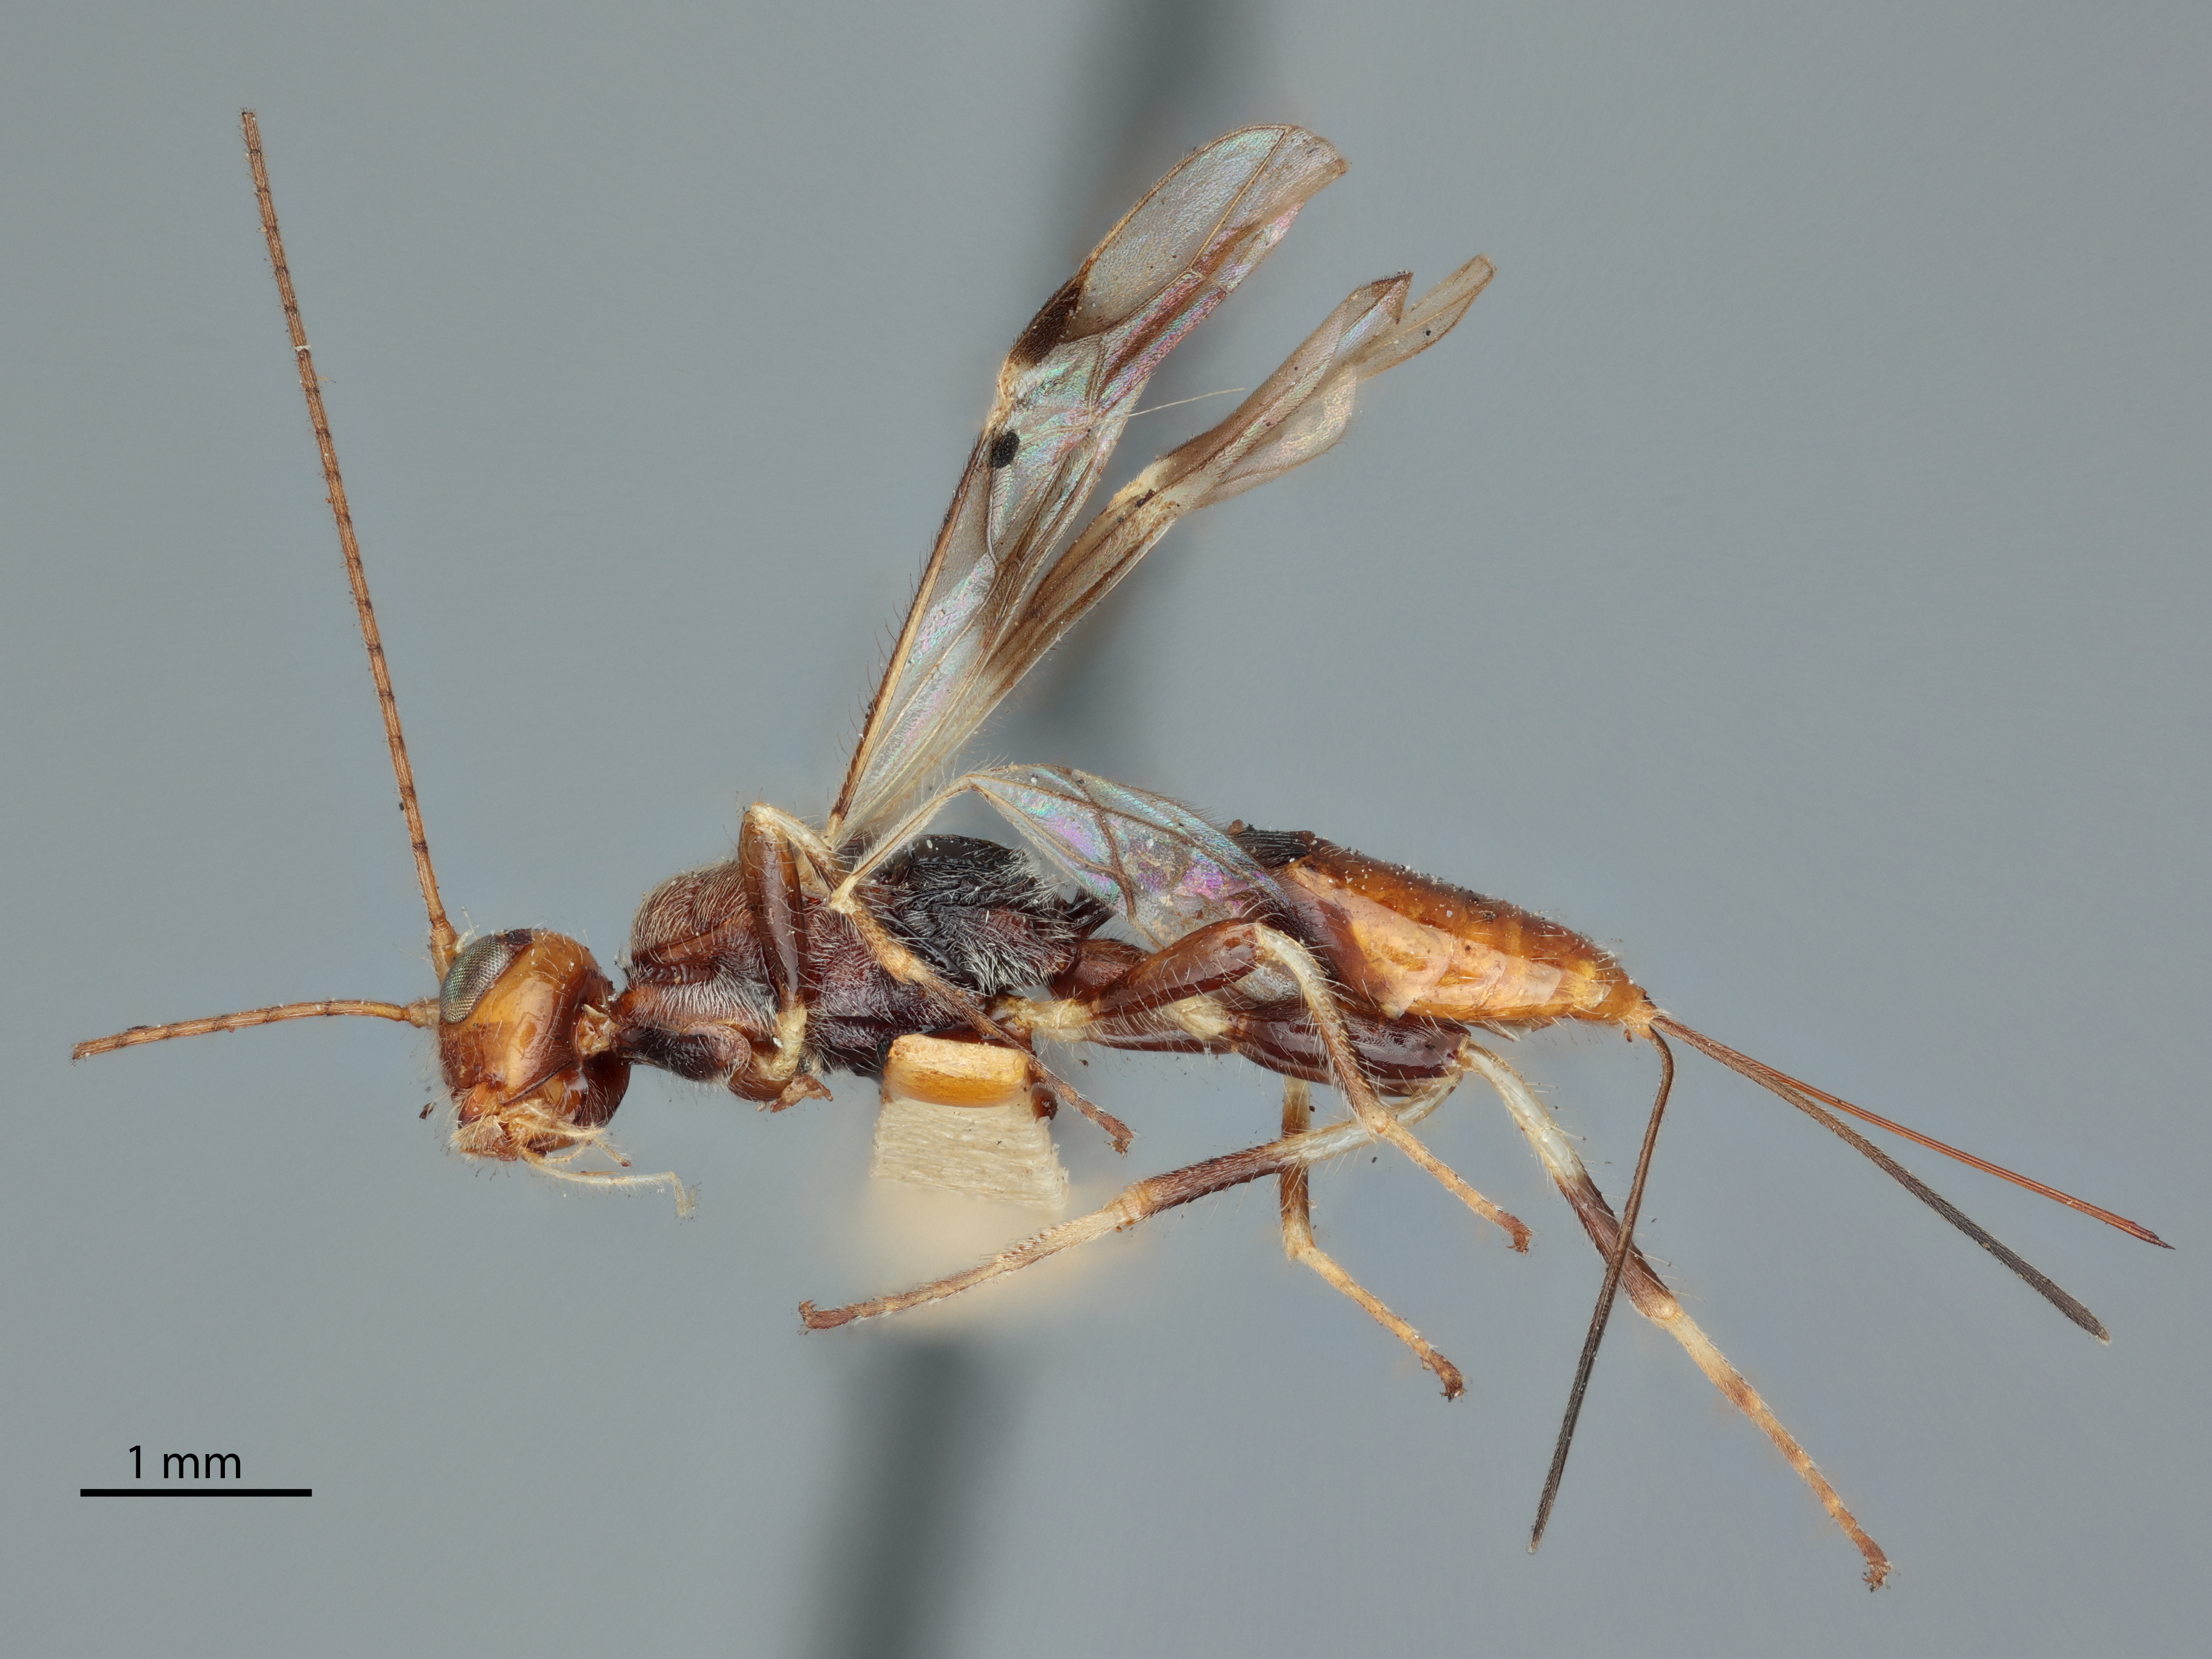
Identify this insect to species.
Spathius carus
